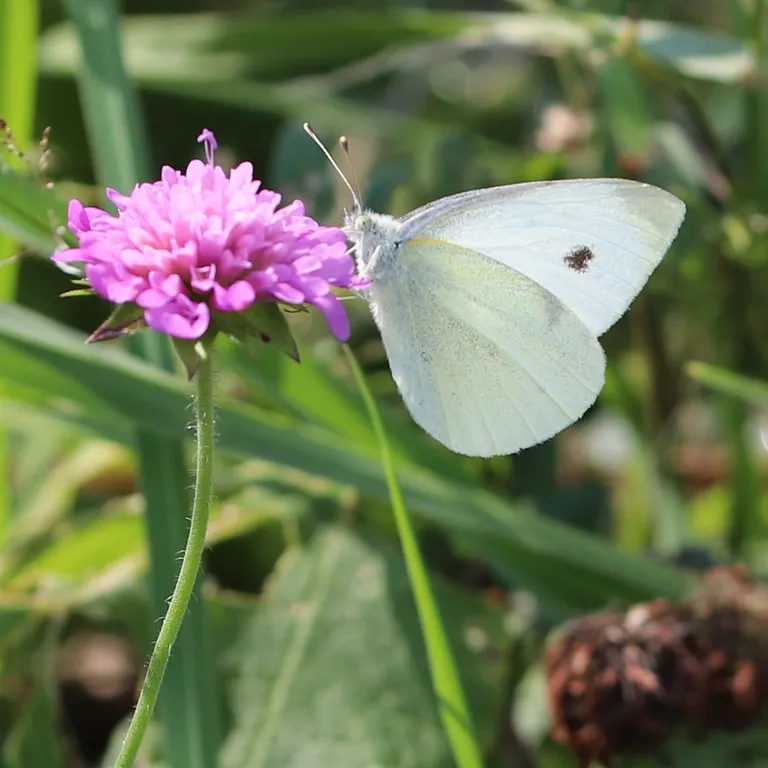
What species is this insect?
Pieris rapae
